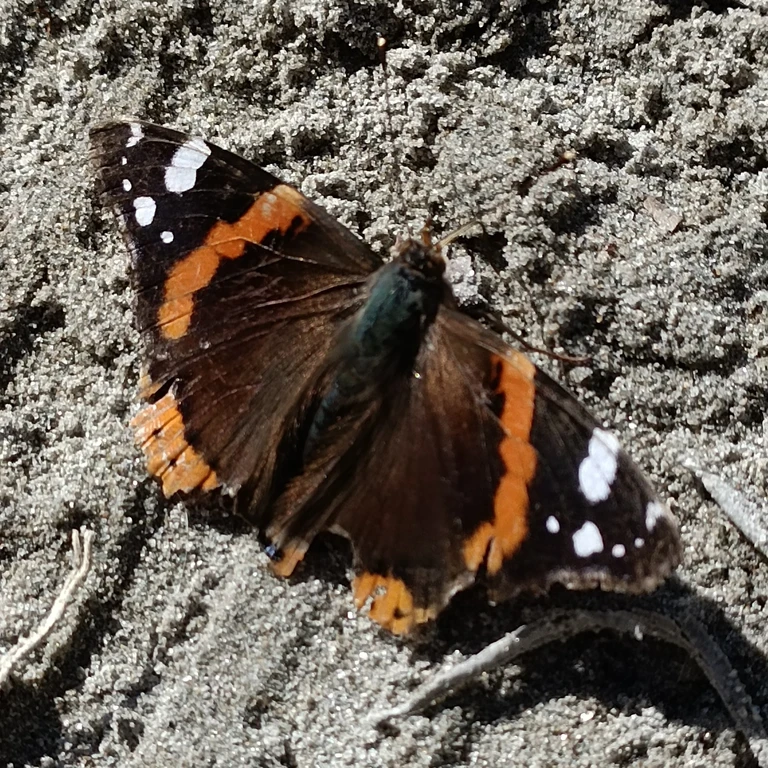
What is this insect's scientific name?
Vanessa atalanta
